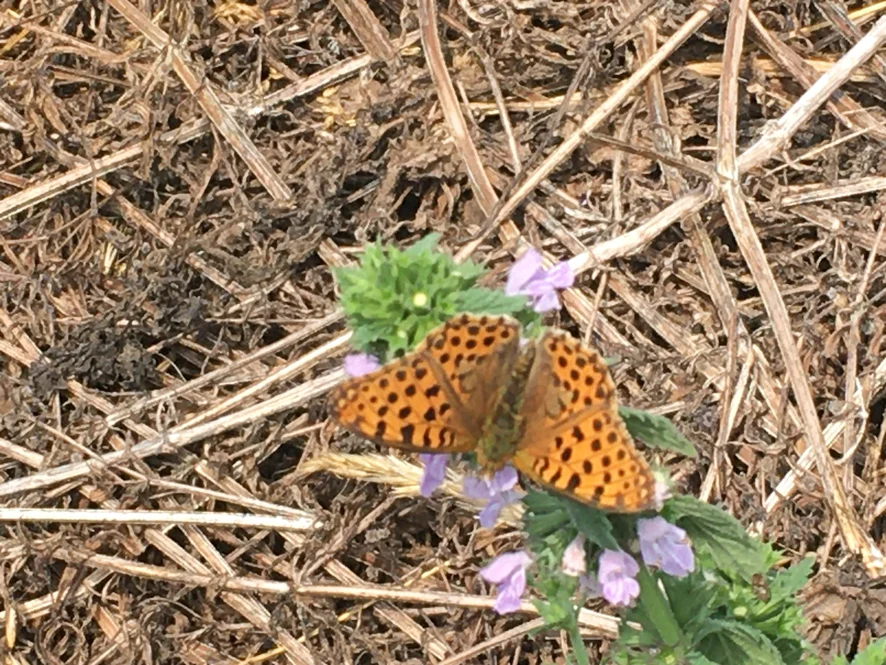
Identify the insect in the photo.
Issoria lathonia
